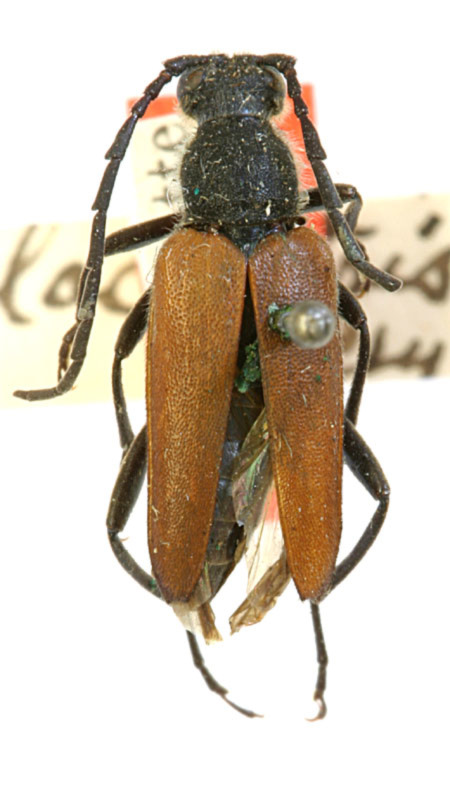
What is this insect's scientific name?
Pygoleptura nigrella (also Strangalia lacustris)
